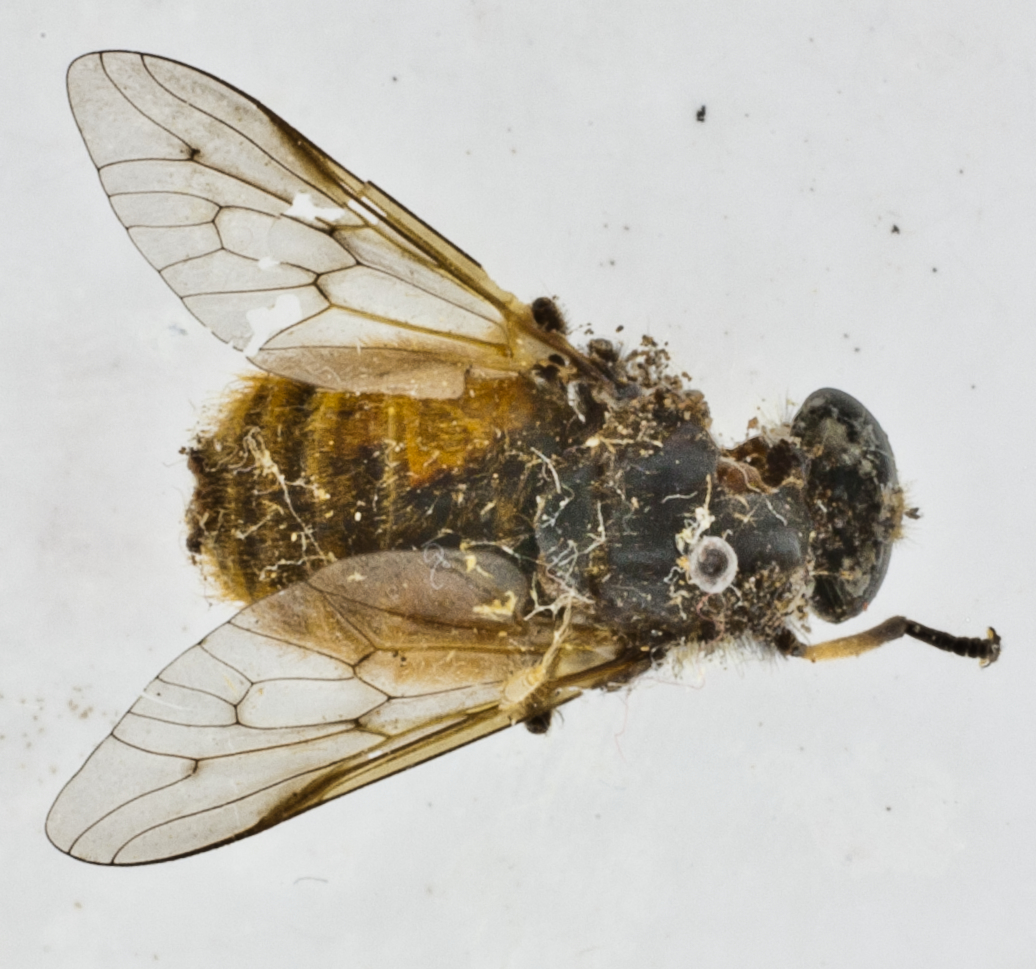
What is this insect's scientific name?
Hybomitra nura
